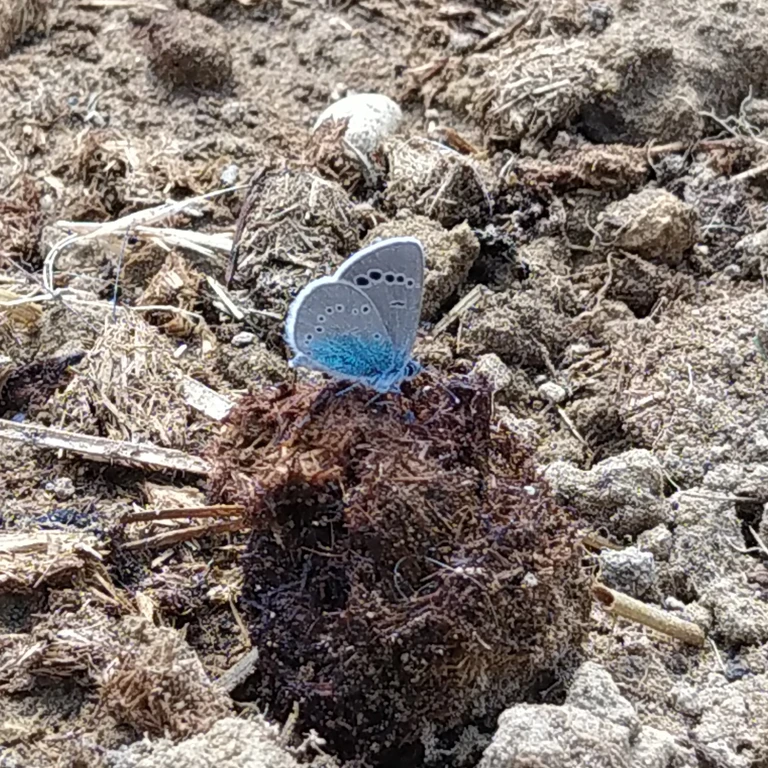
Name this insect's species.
Glaucopsyche alexis
